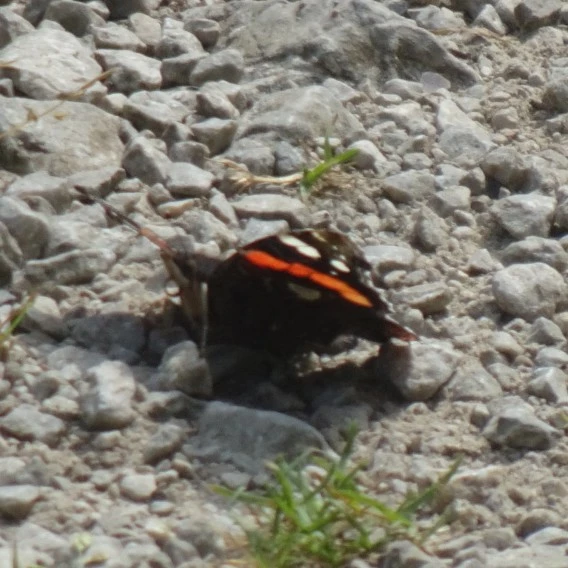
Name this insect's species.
Vanessa atalanta
